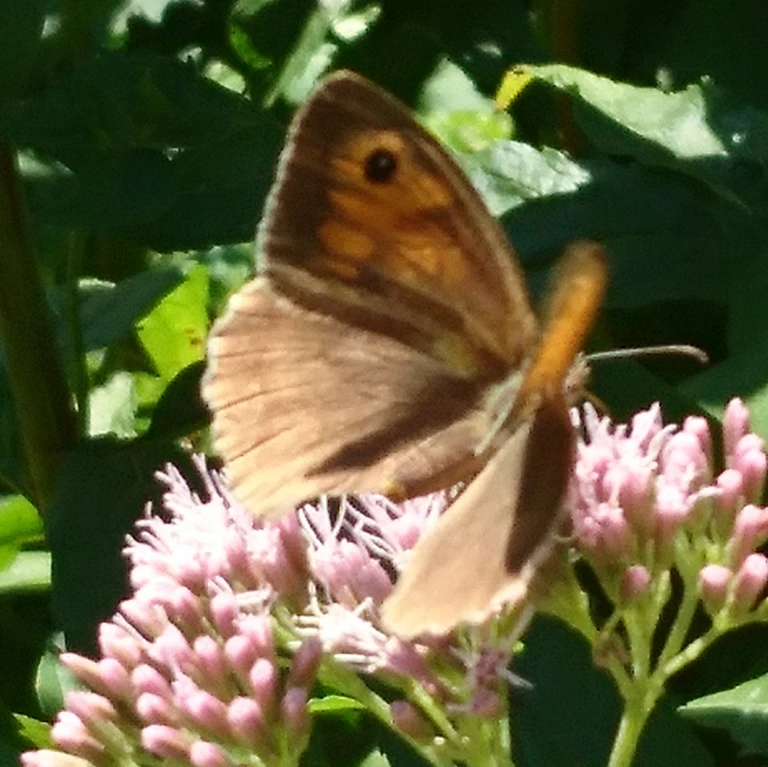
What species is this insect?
Maniola jurtina
